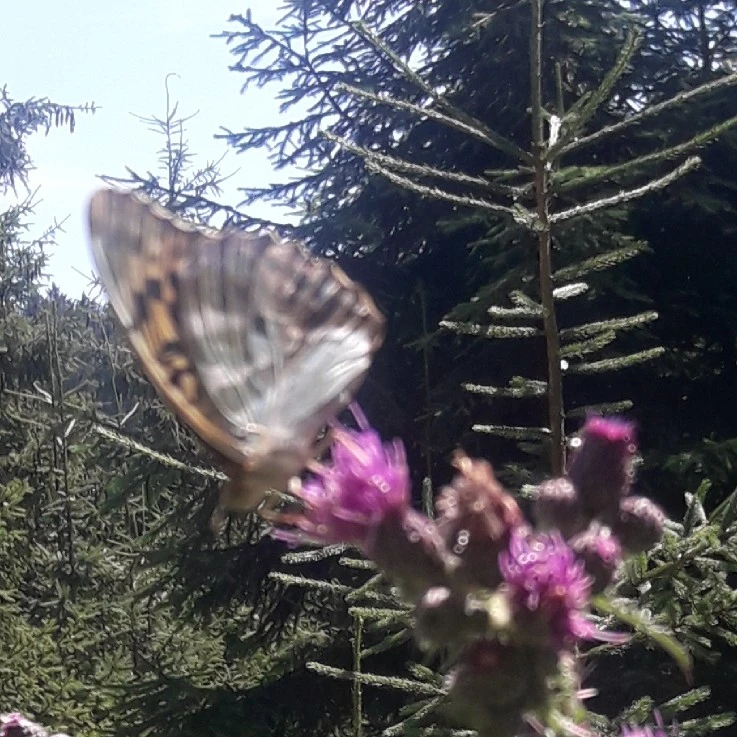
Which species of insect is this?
Argynnis paphia
